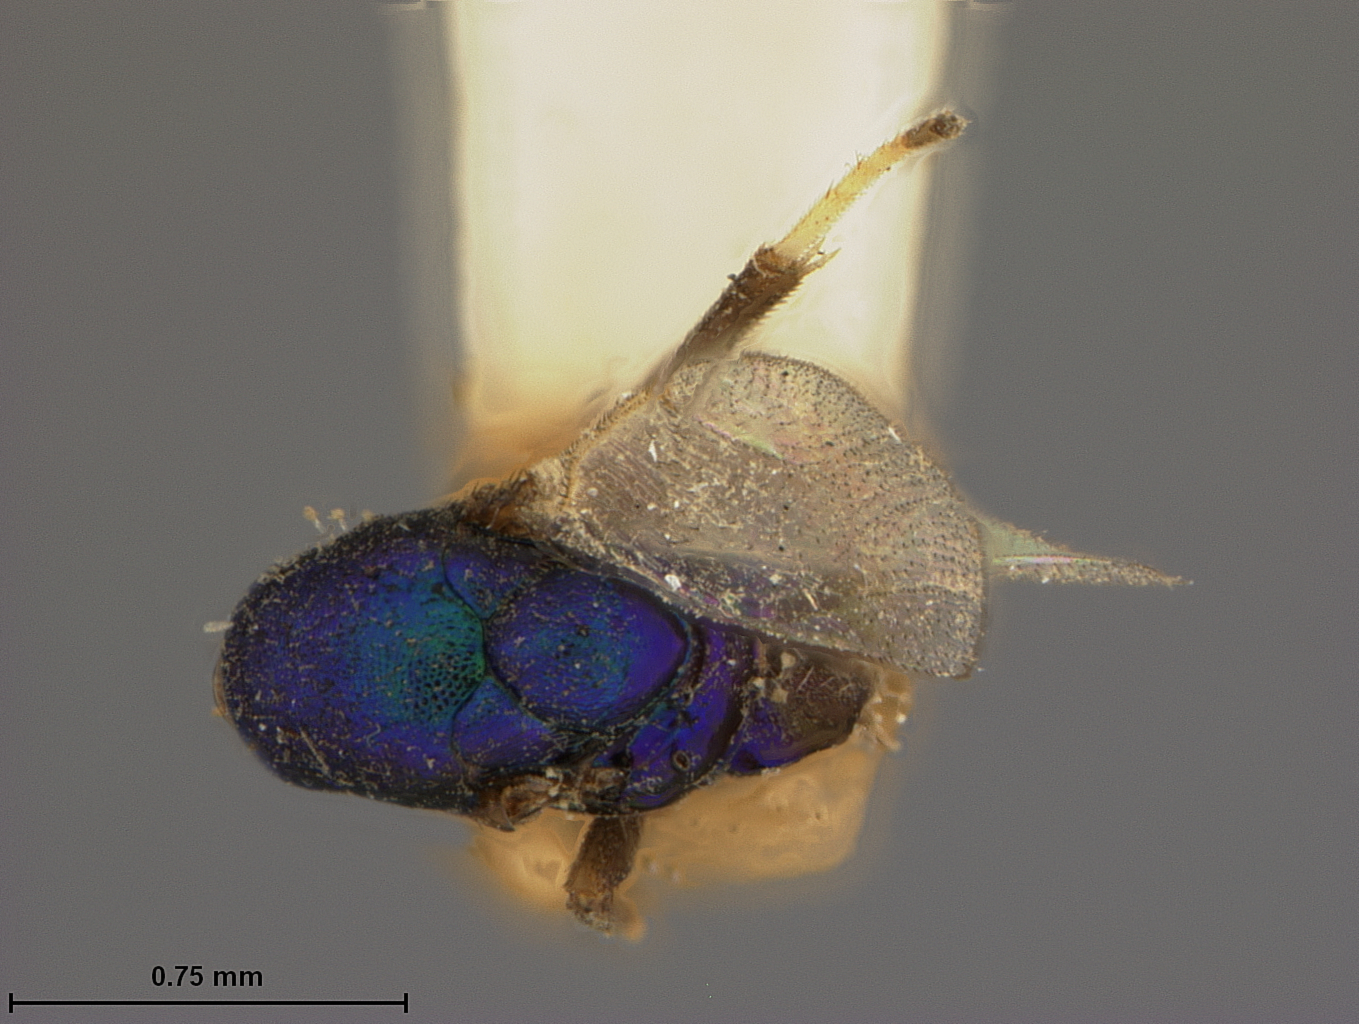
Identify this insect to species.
Callimome lividus
